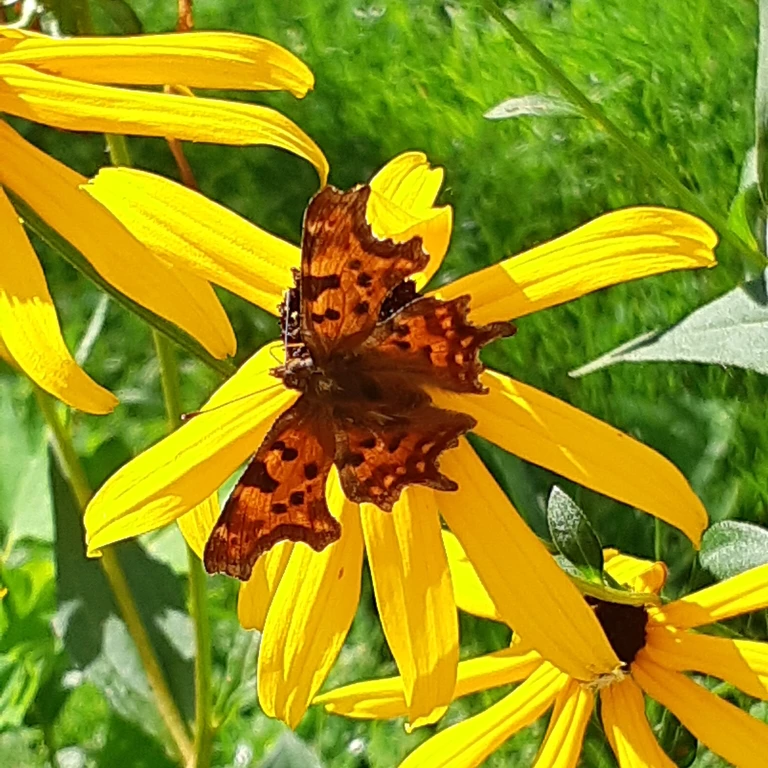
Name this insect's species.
Polygonia c-album
